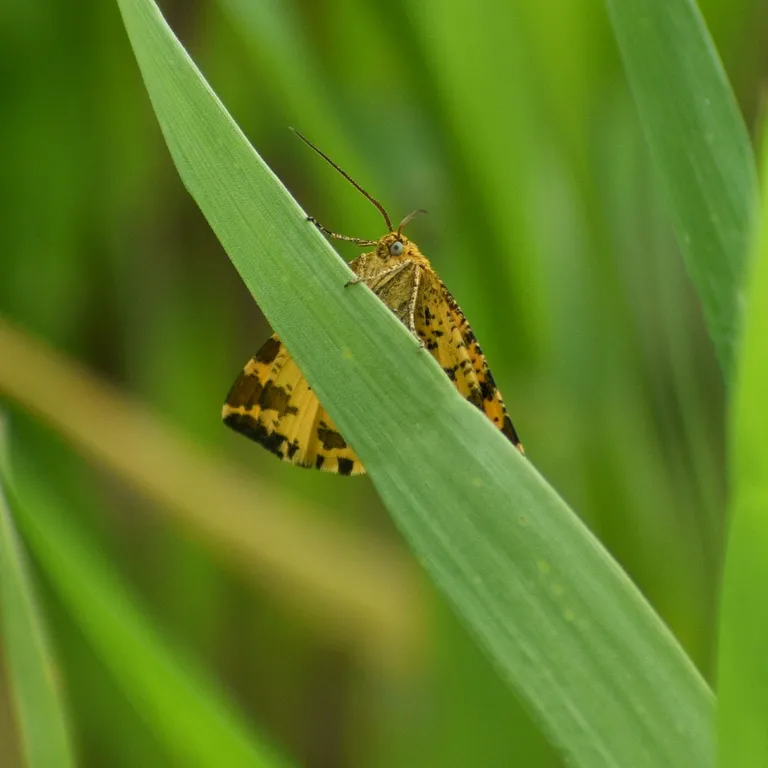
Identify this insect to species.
Pseudopanthera macularia
